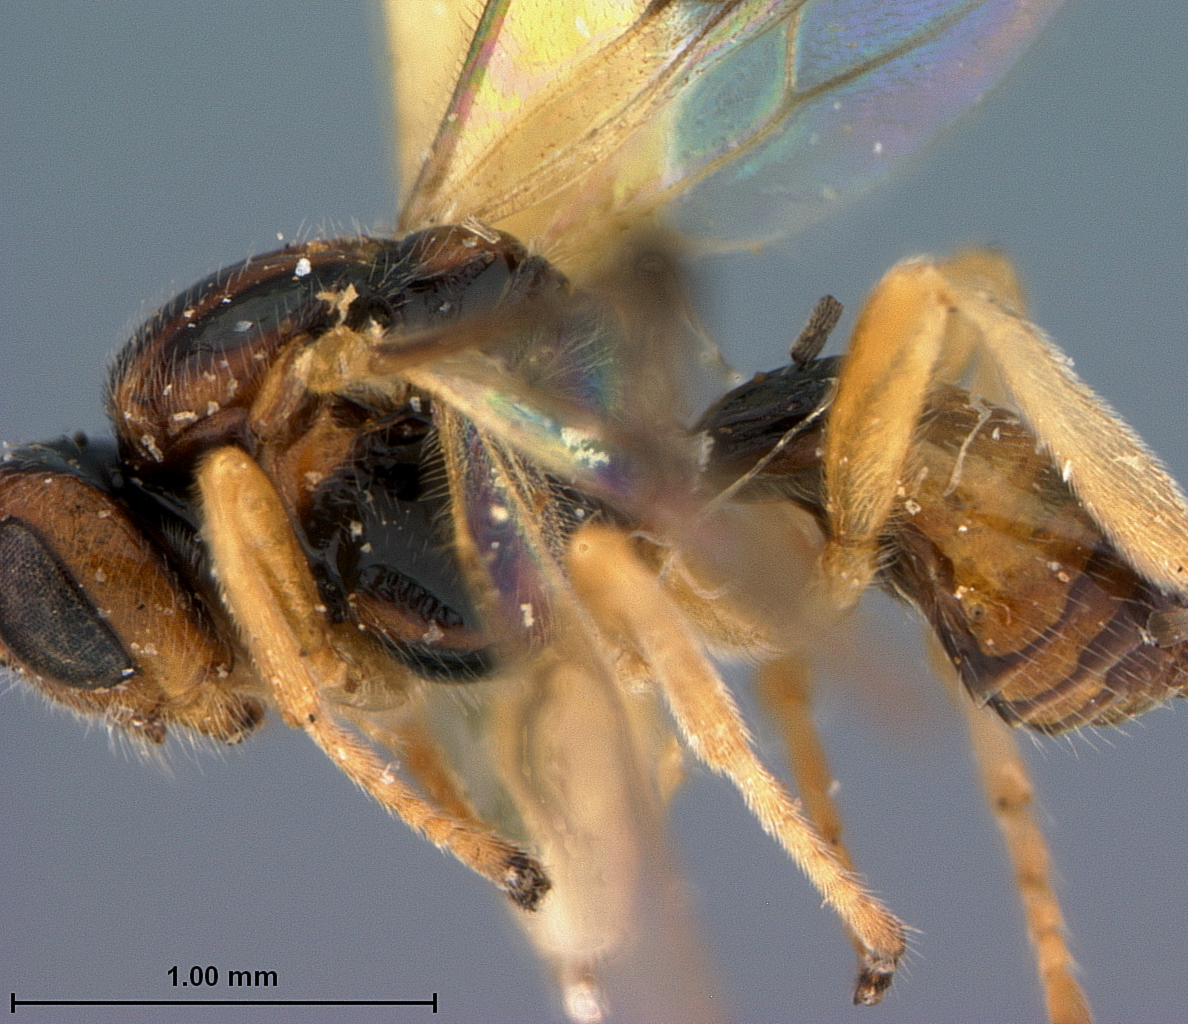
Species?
Opius bianchii
